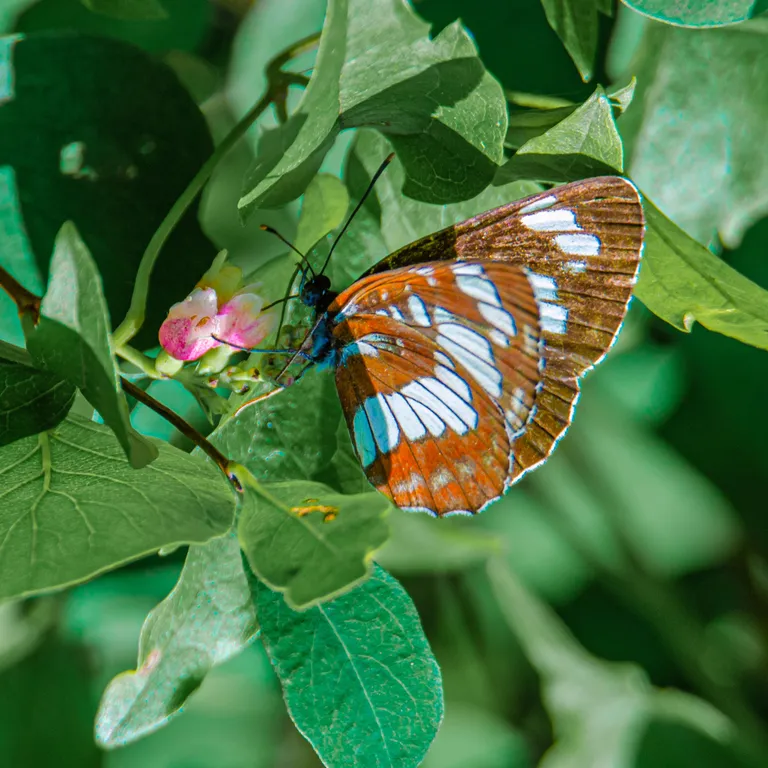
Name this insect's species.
Neptis rivularis
